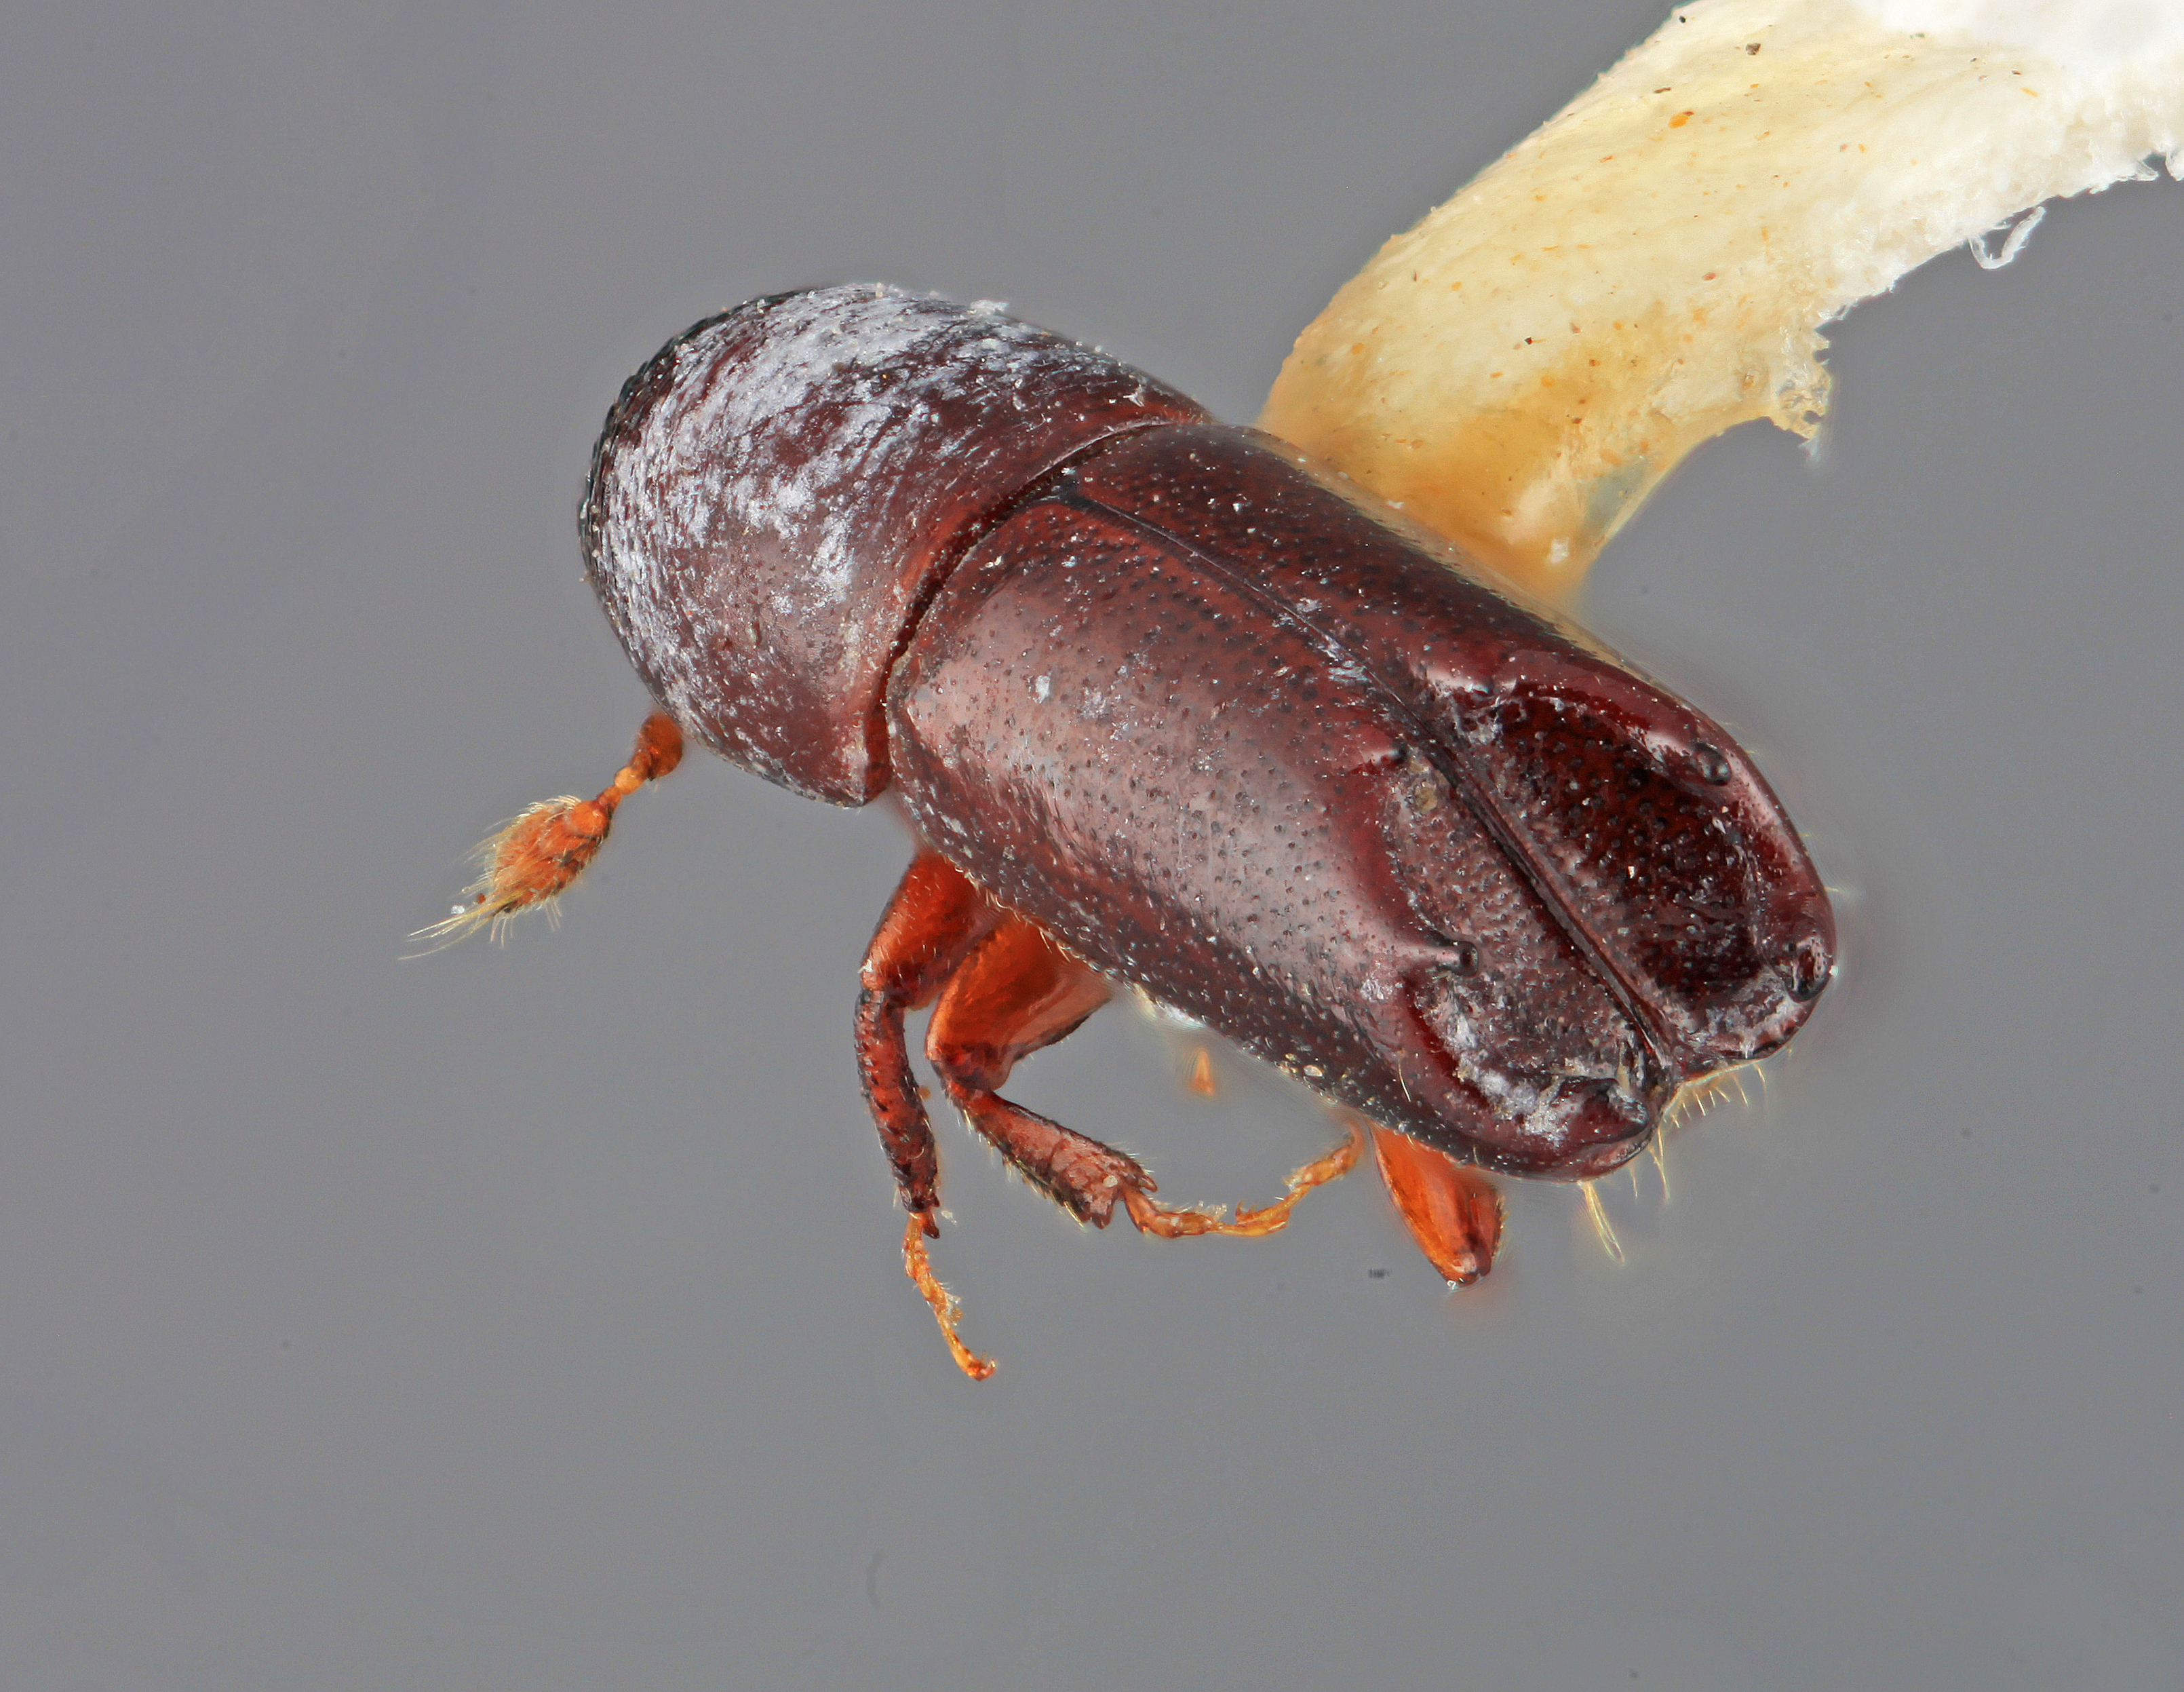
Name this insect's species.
Tricolus peltatus
